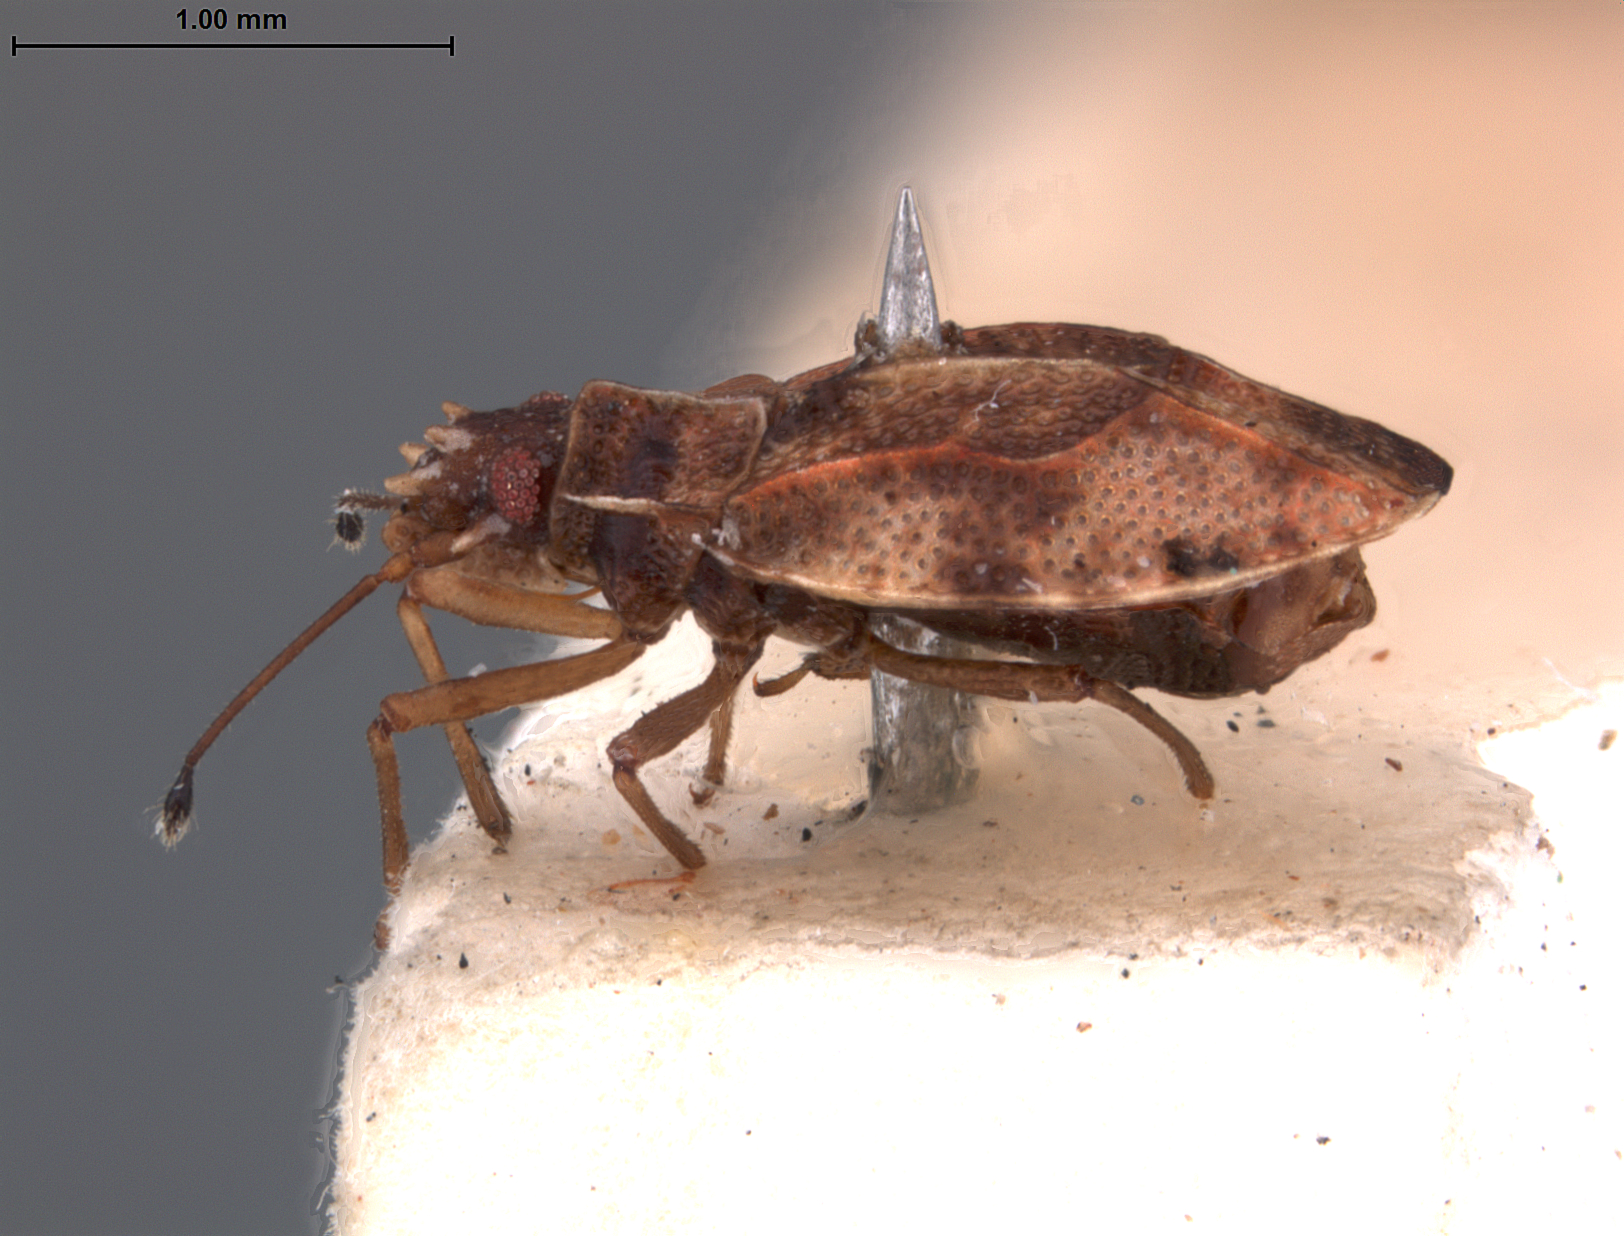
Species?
Gonycentrum engistum
